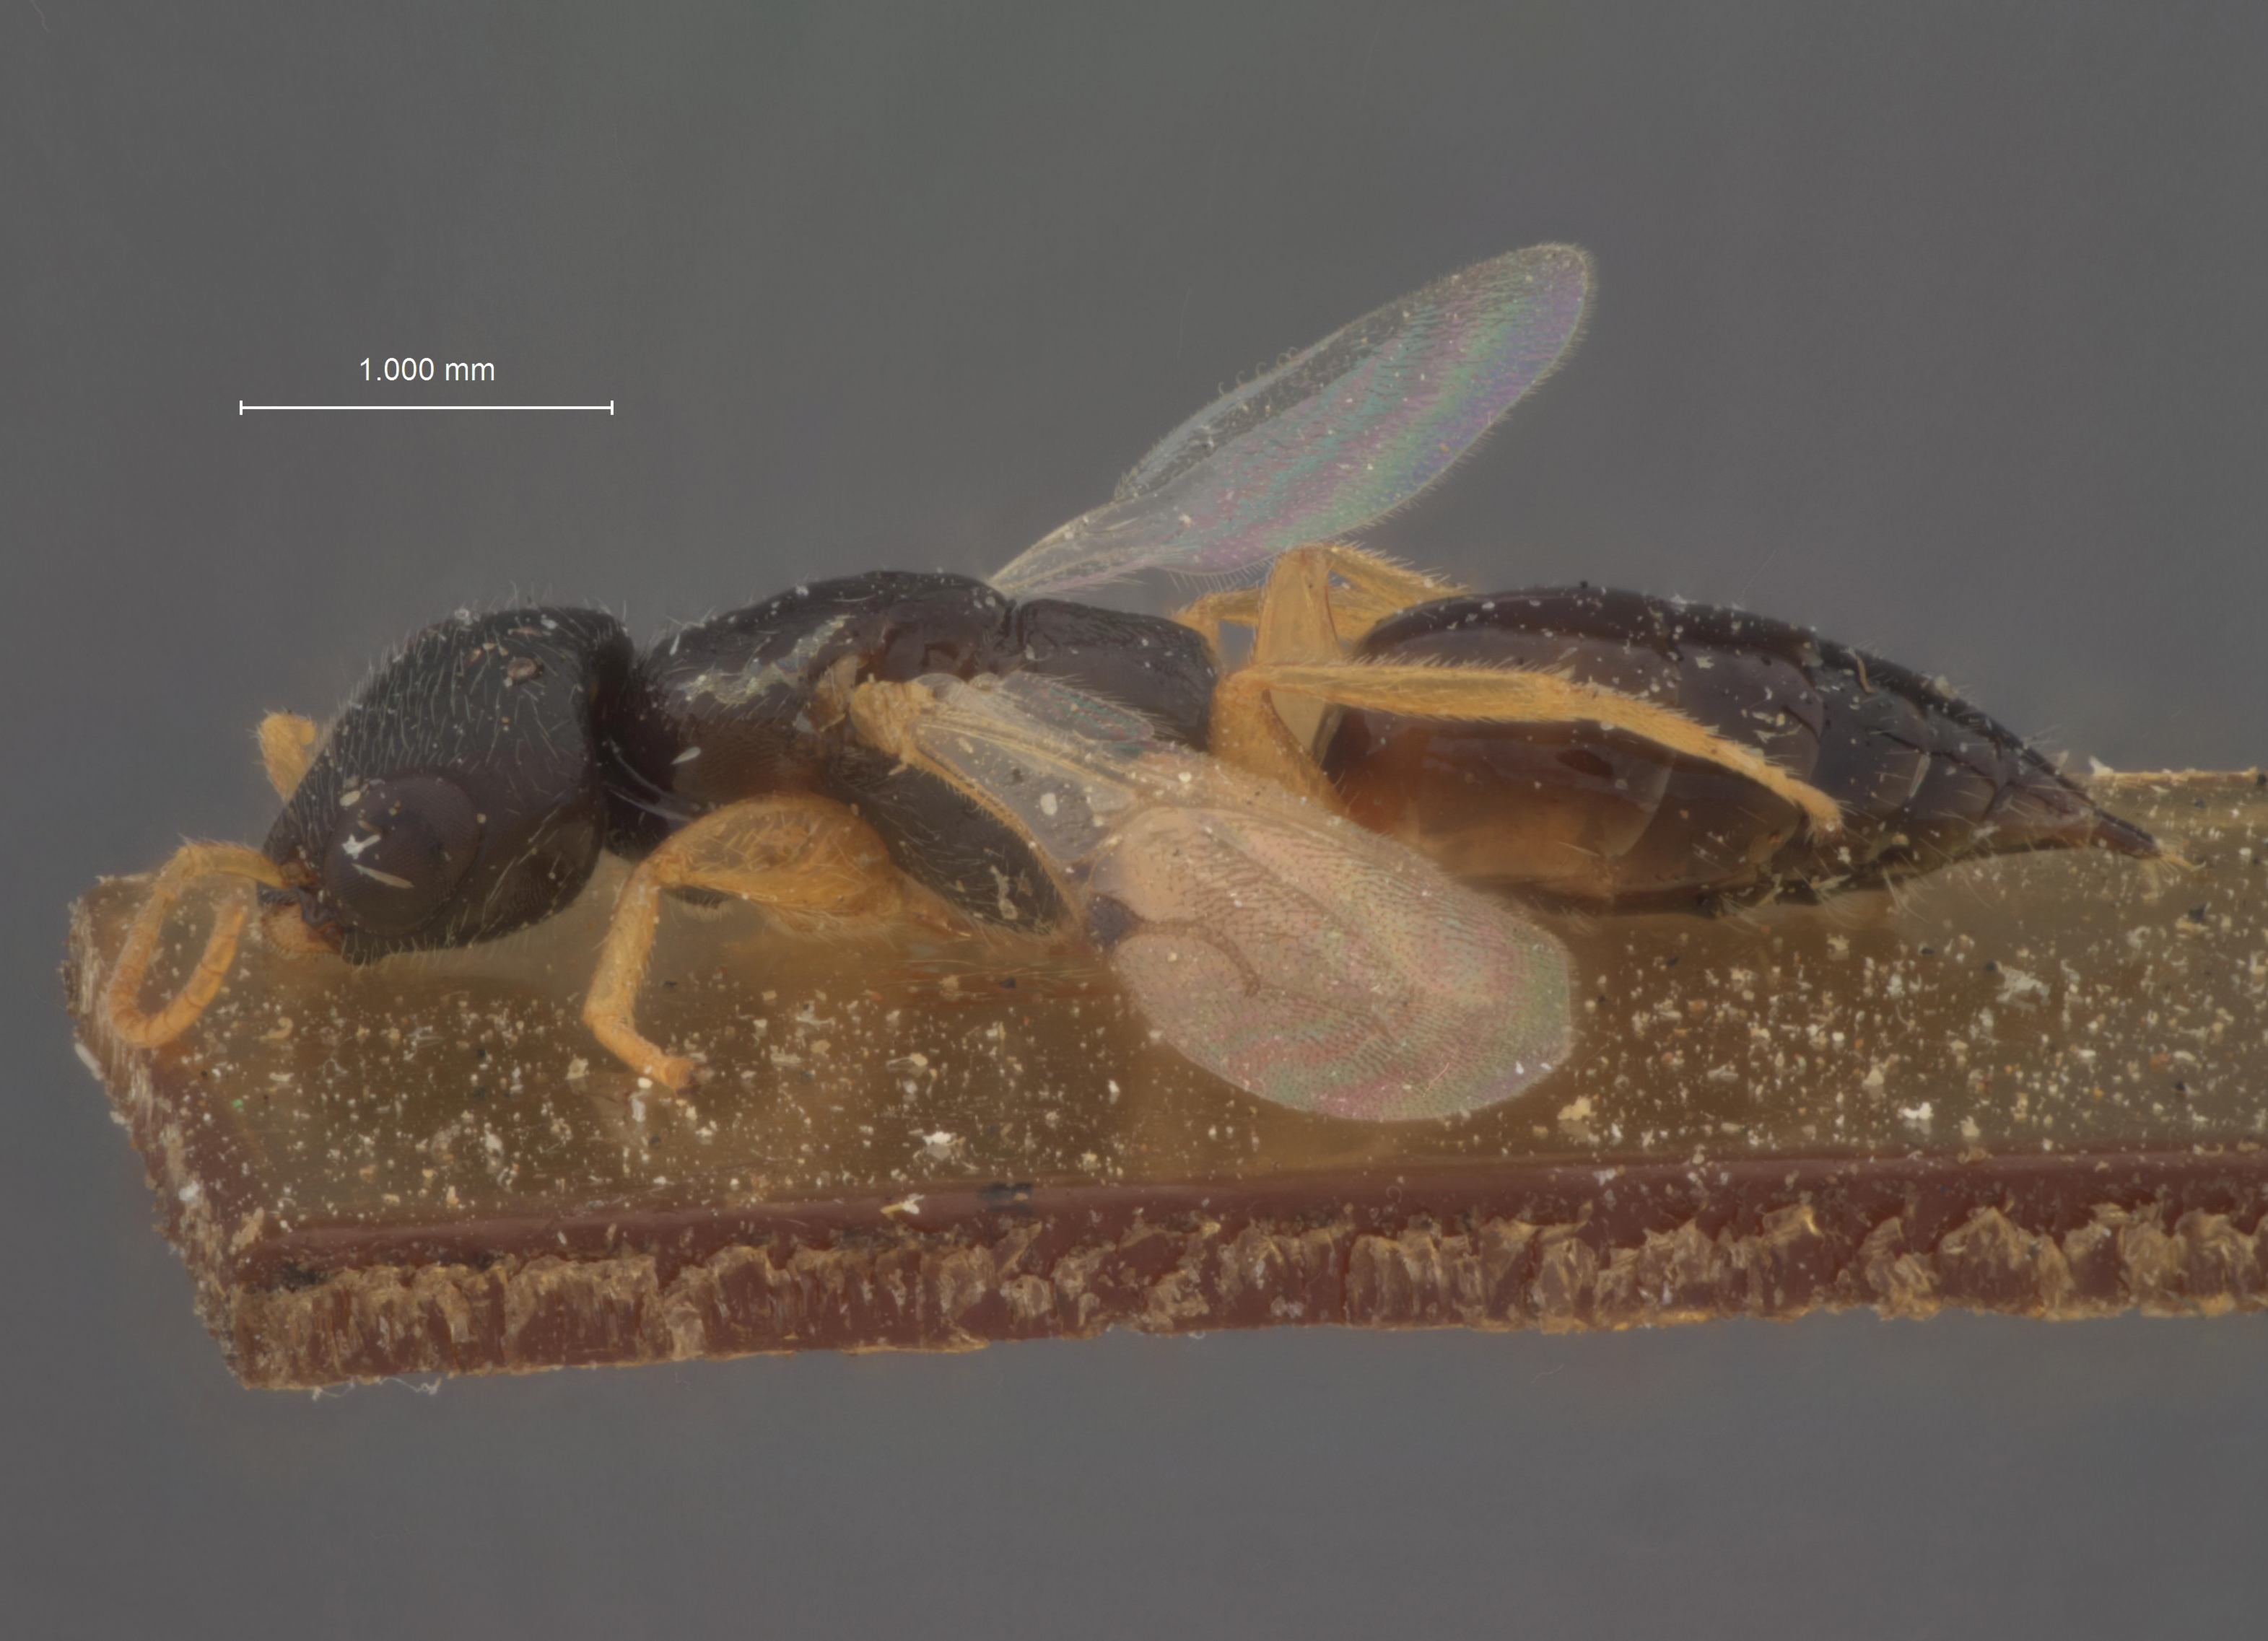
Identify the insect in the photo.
Parasierola quadrifoveata
